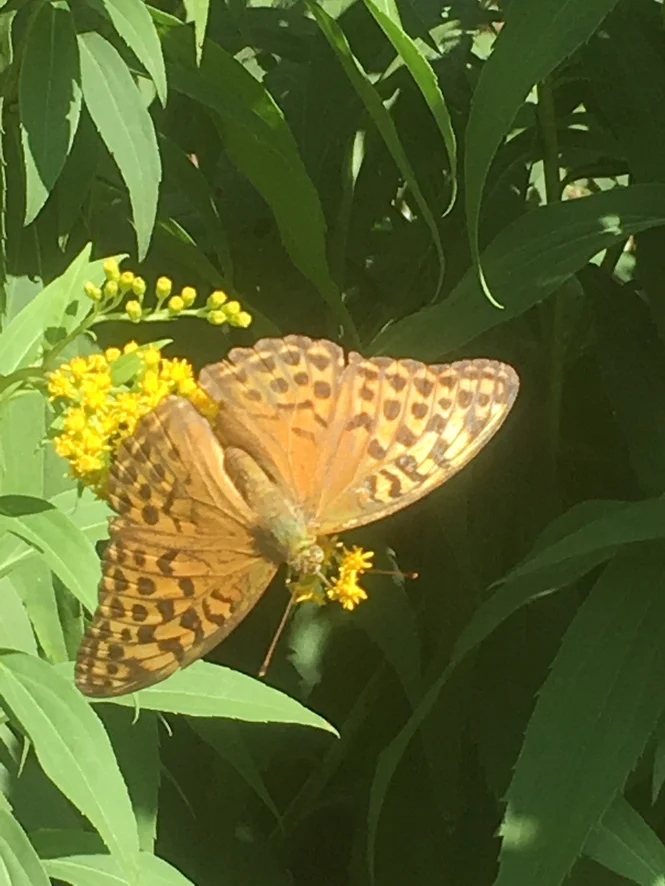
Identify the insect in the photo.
Argynnis paphia
